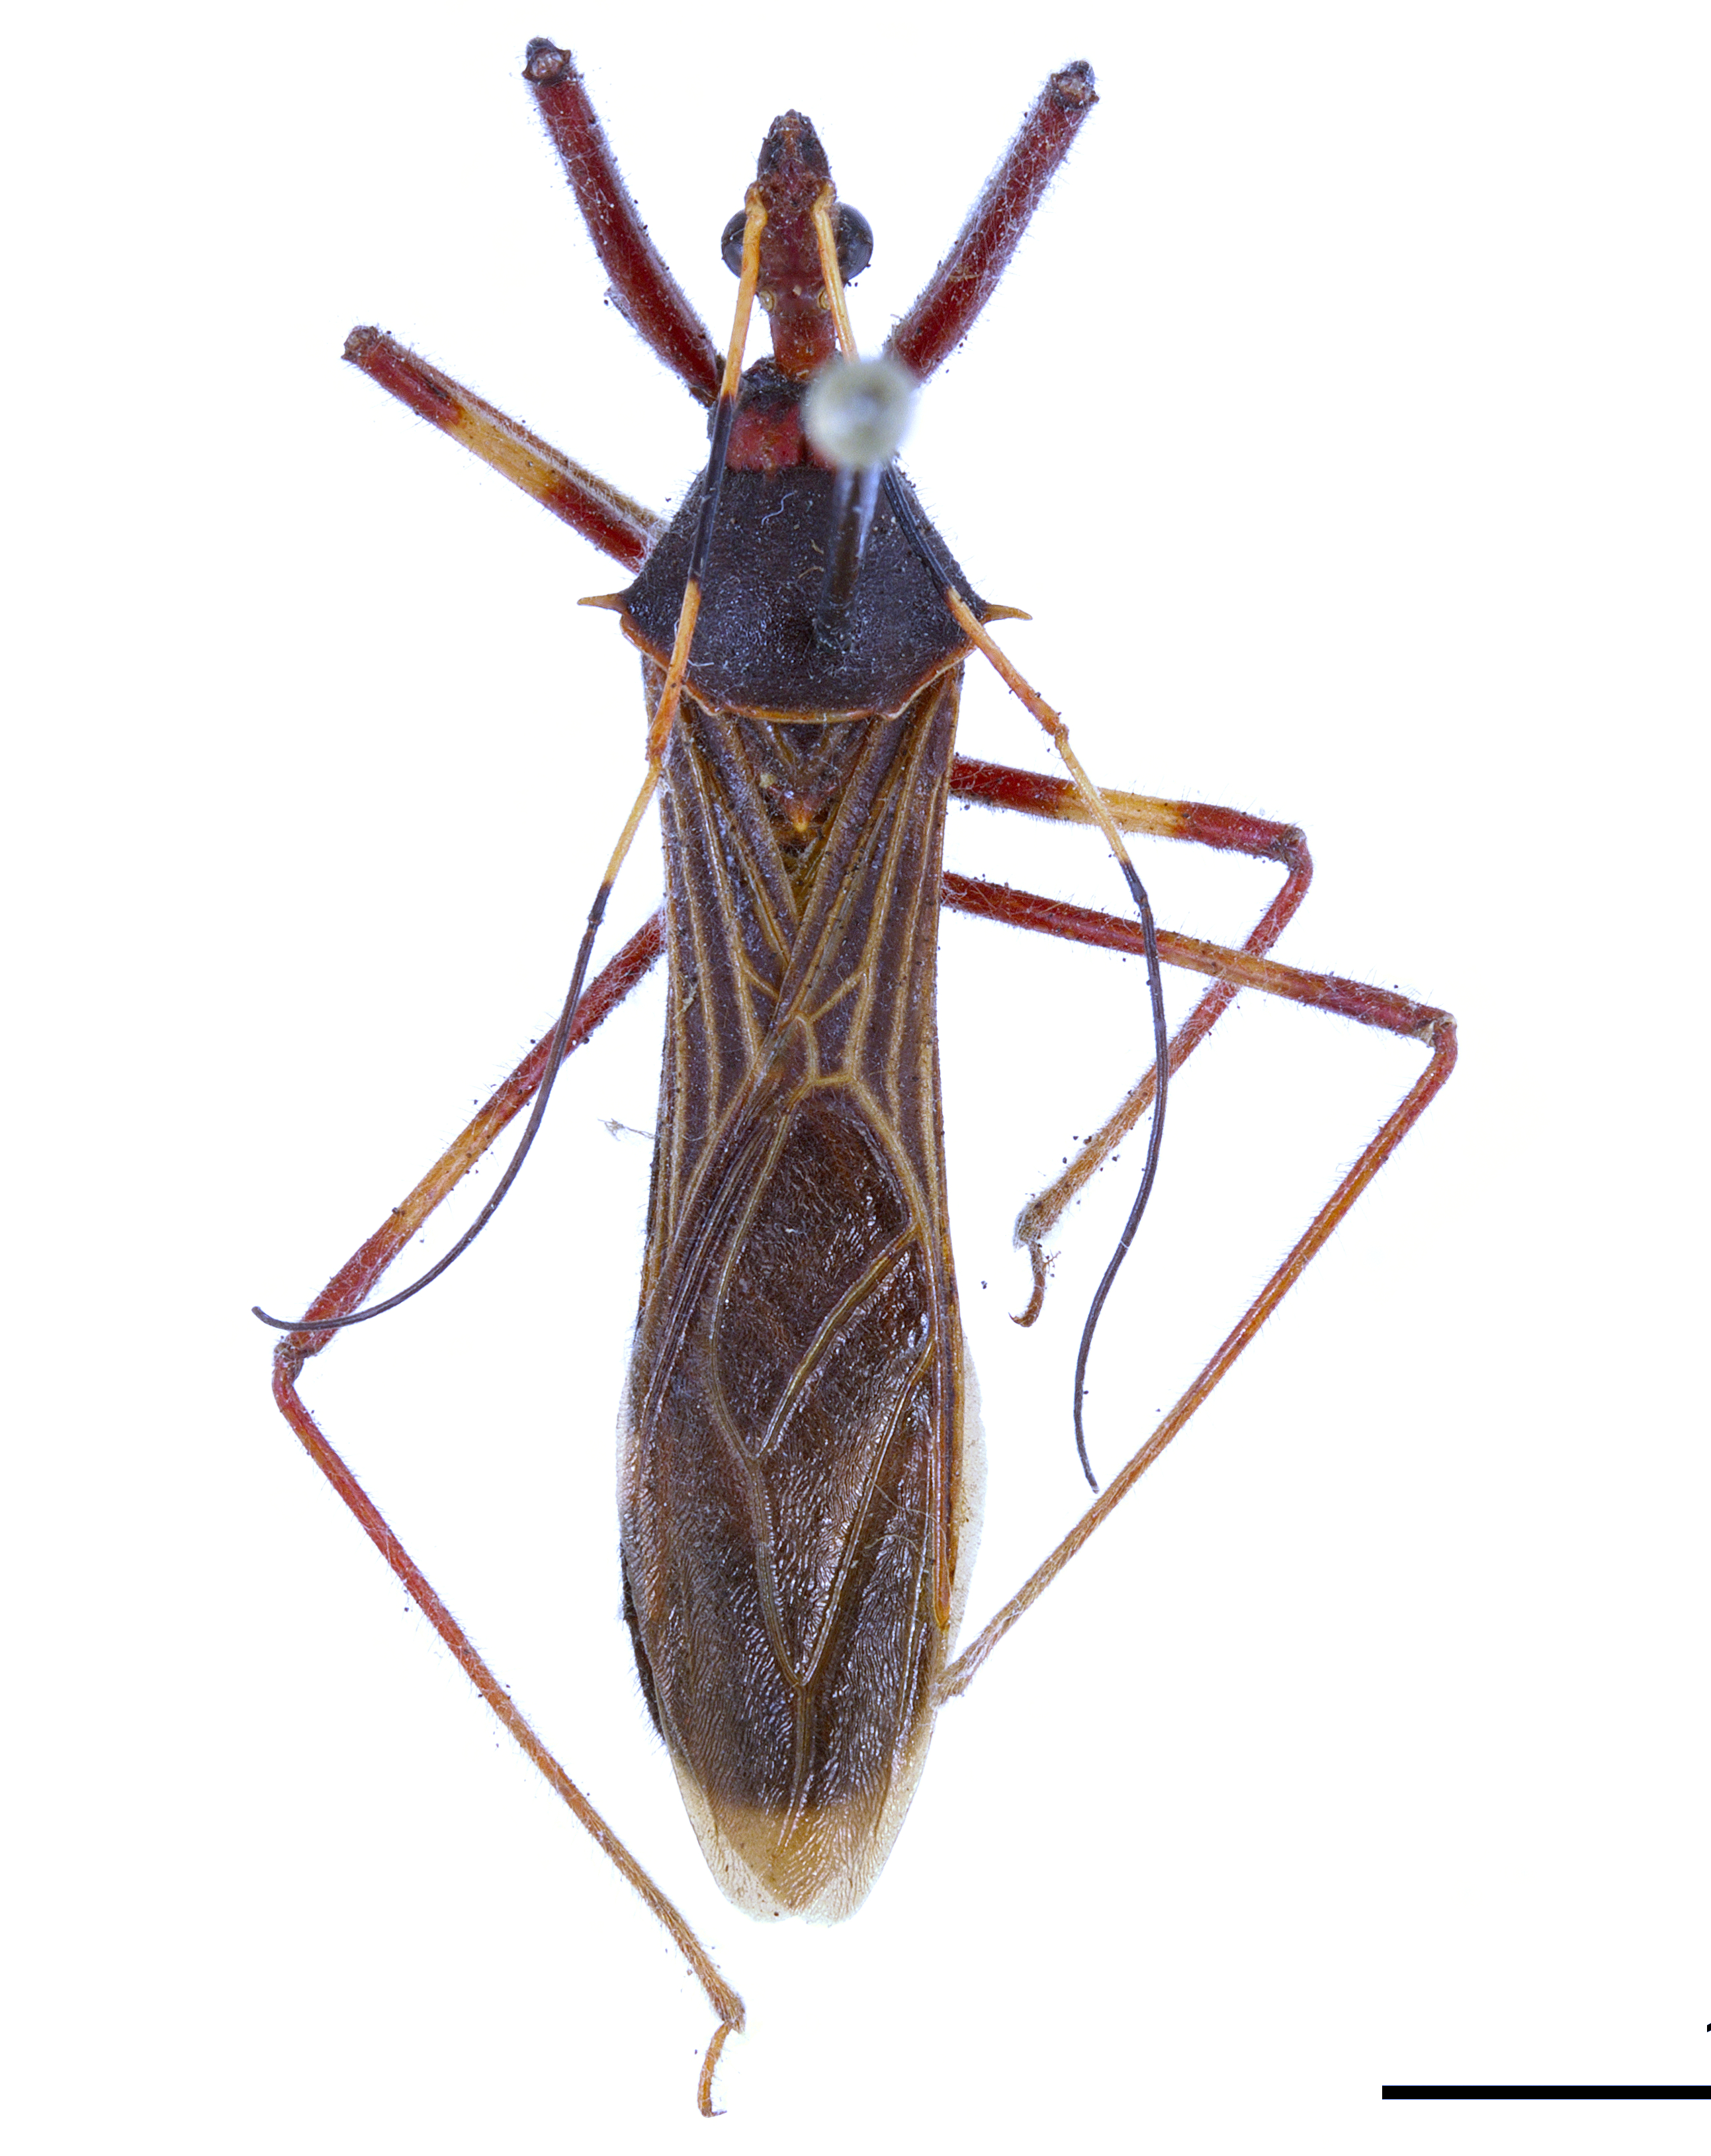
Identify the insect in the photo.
Isocondylus elongatus
